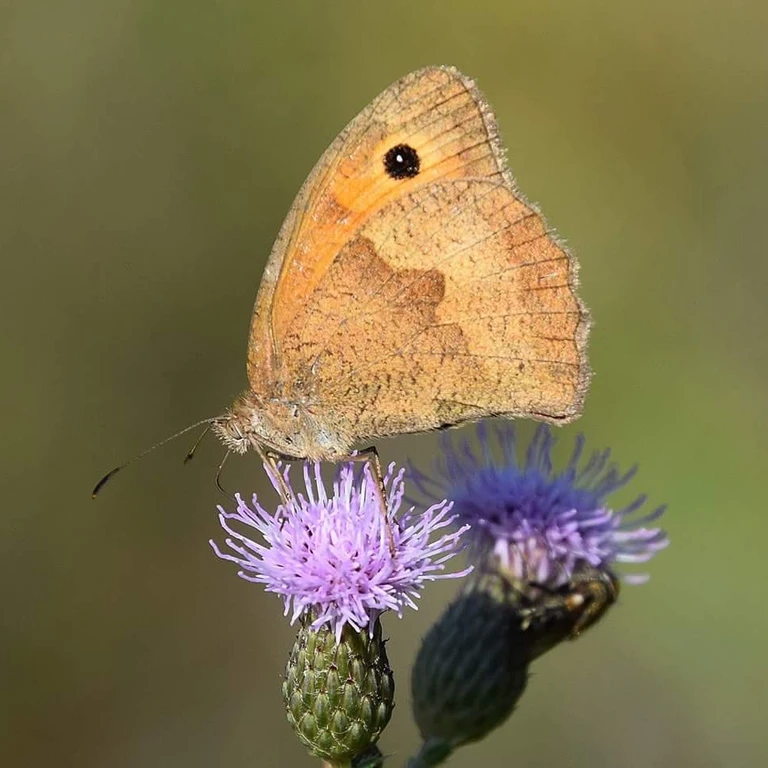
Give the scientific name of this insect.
Maniola jurtina
